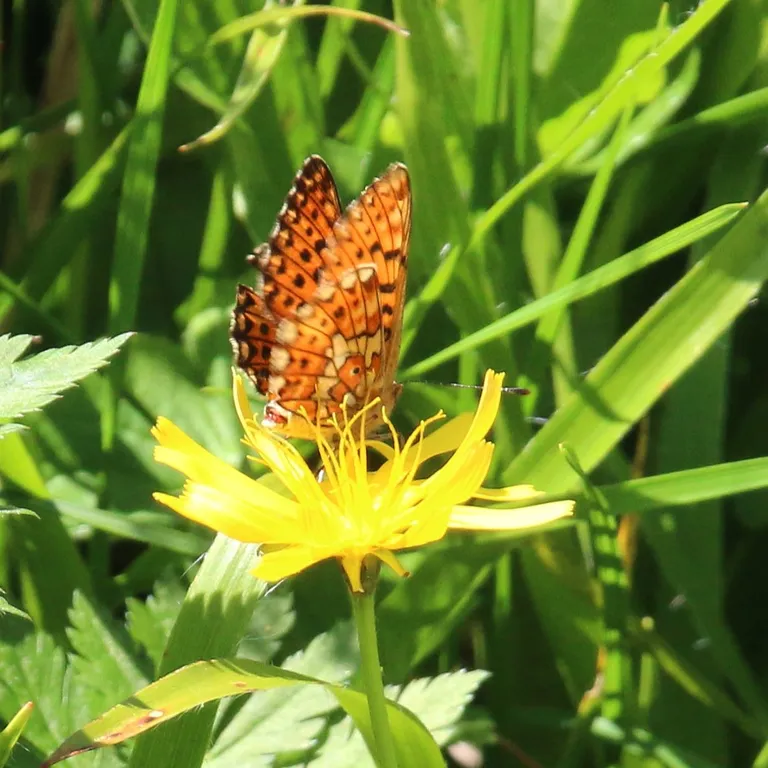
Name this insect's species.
Boloria euphrosyne (also Clossiana euphrosyne)
